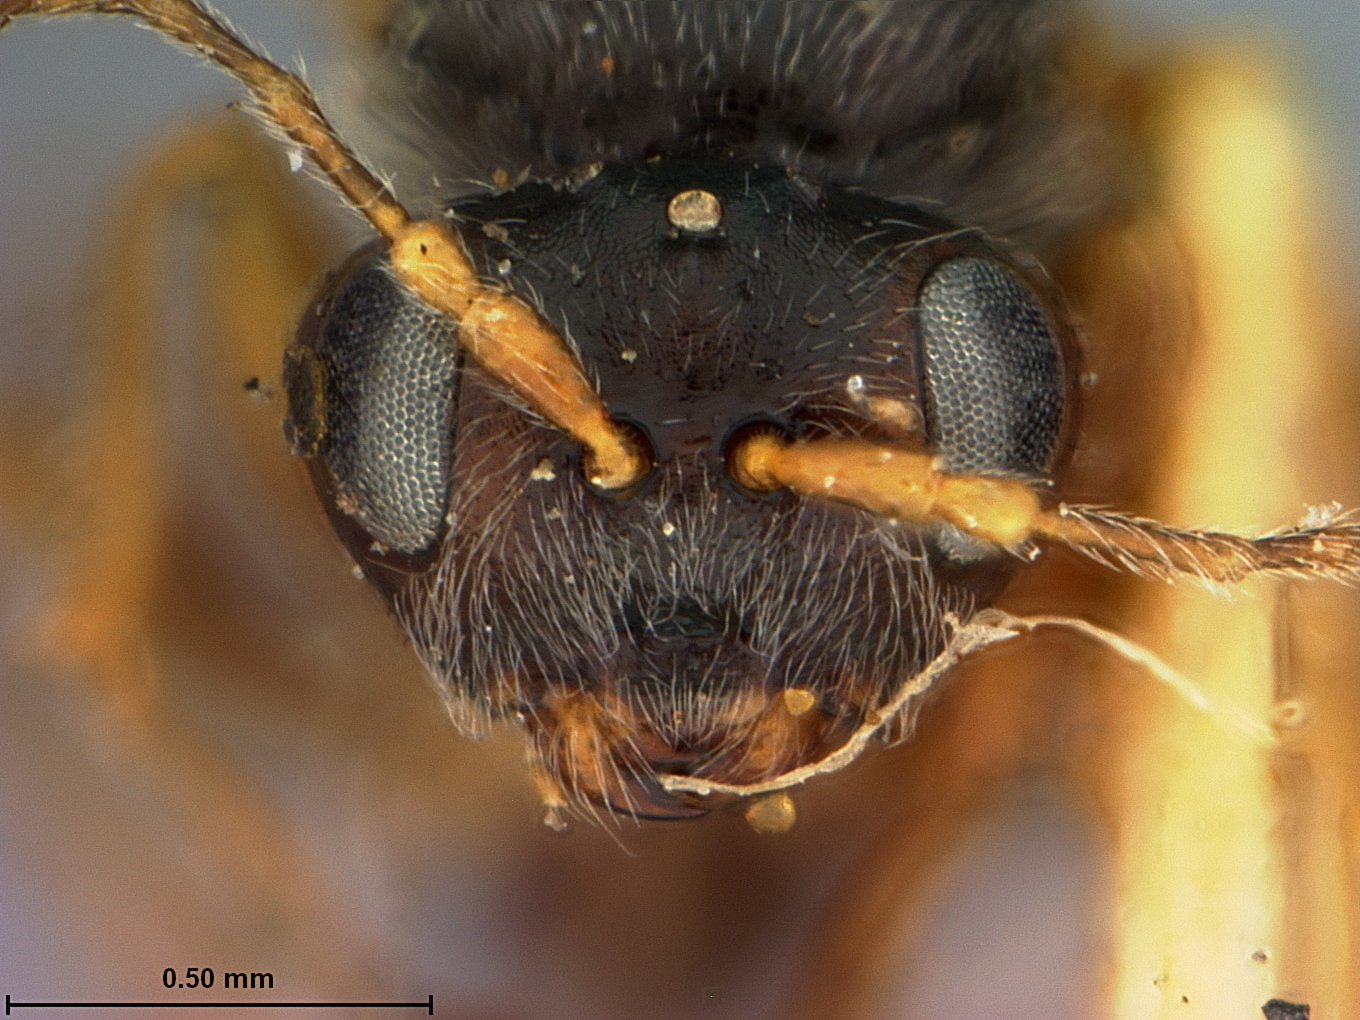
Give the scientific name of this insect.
Callirhytis crassicornis
